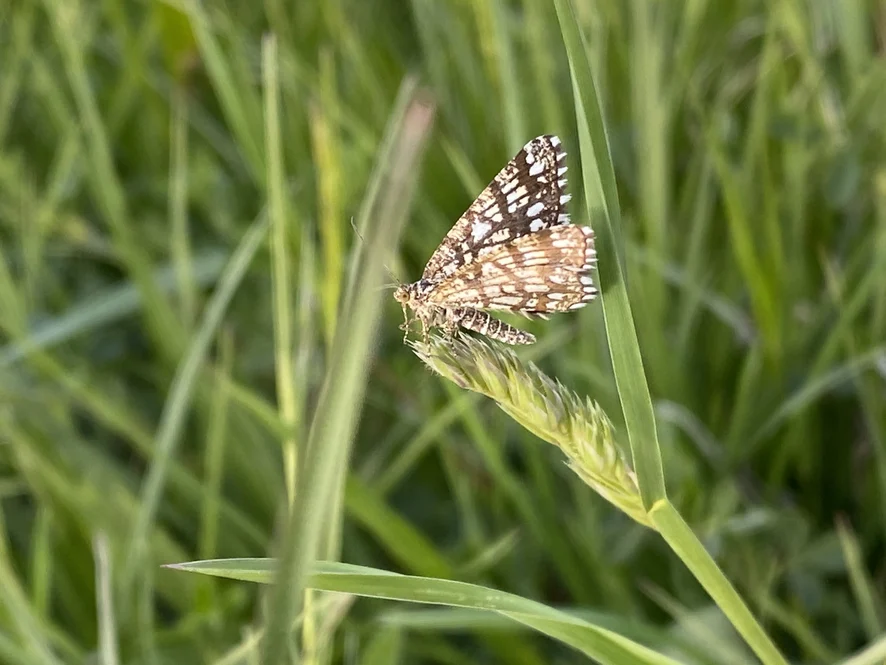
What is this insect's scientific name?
Chiasmia clathrata
